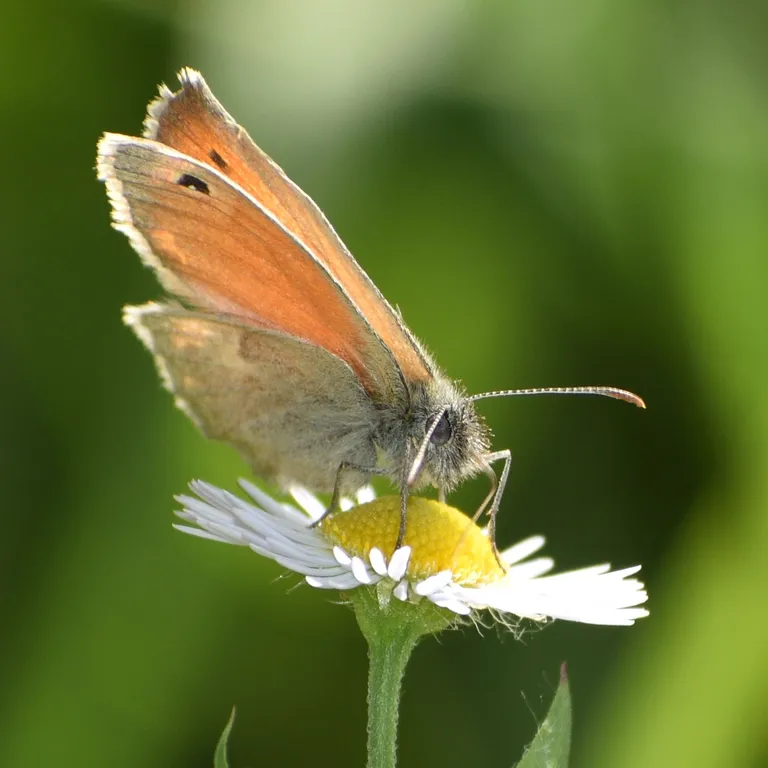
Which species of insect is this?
Coenonympha pamphilus
